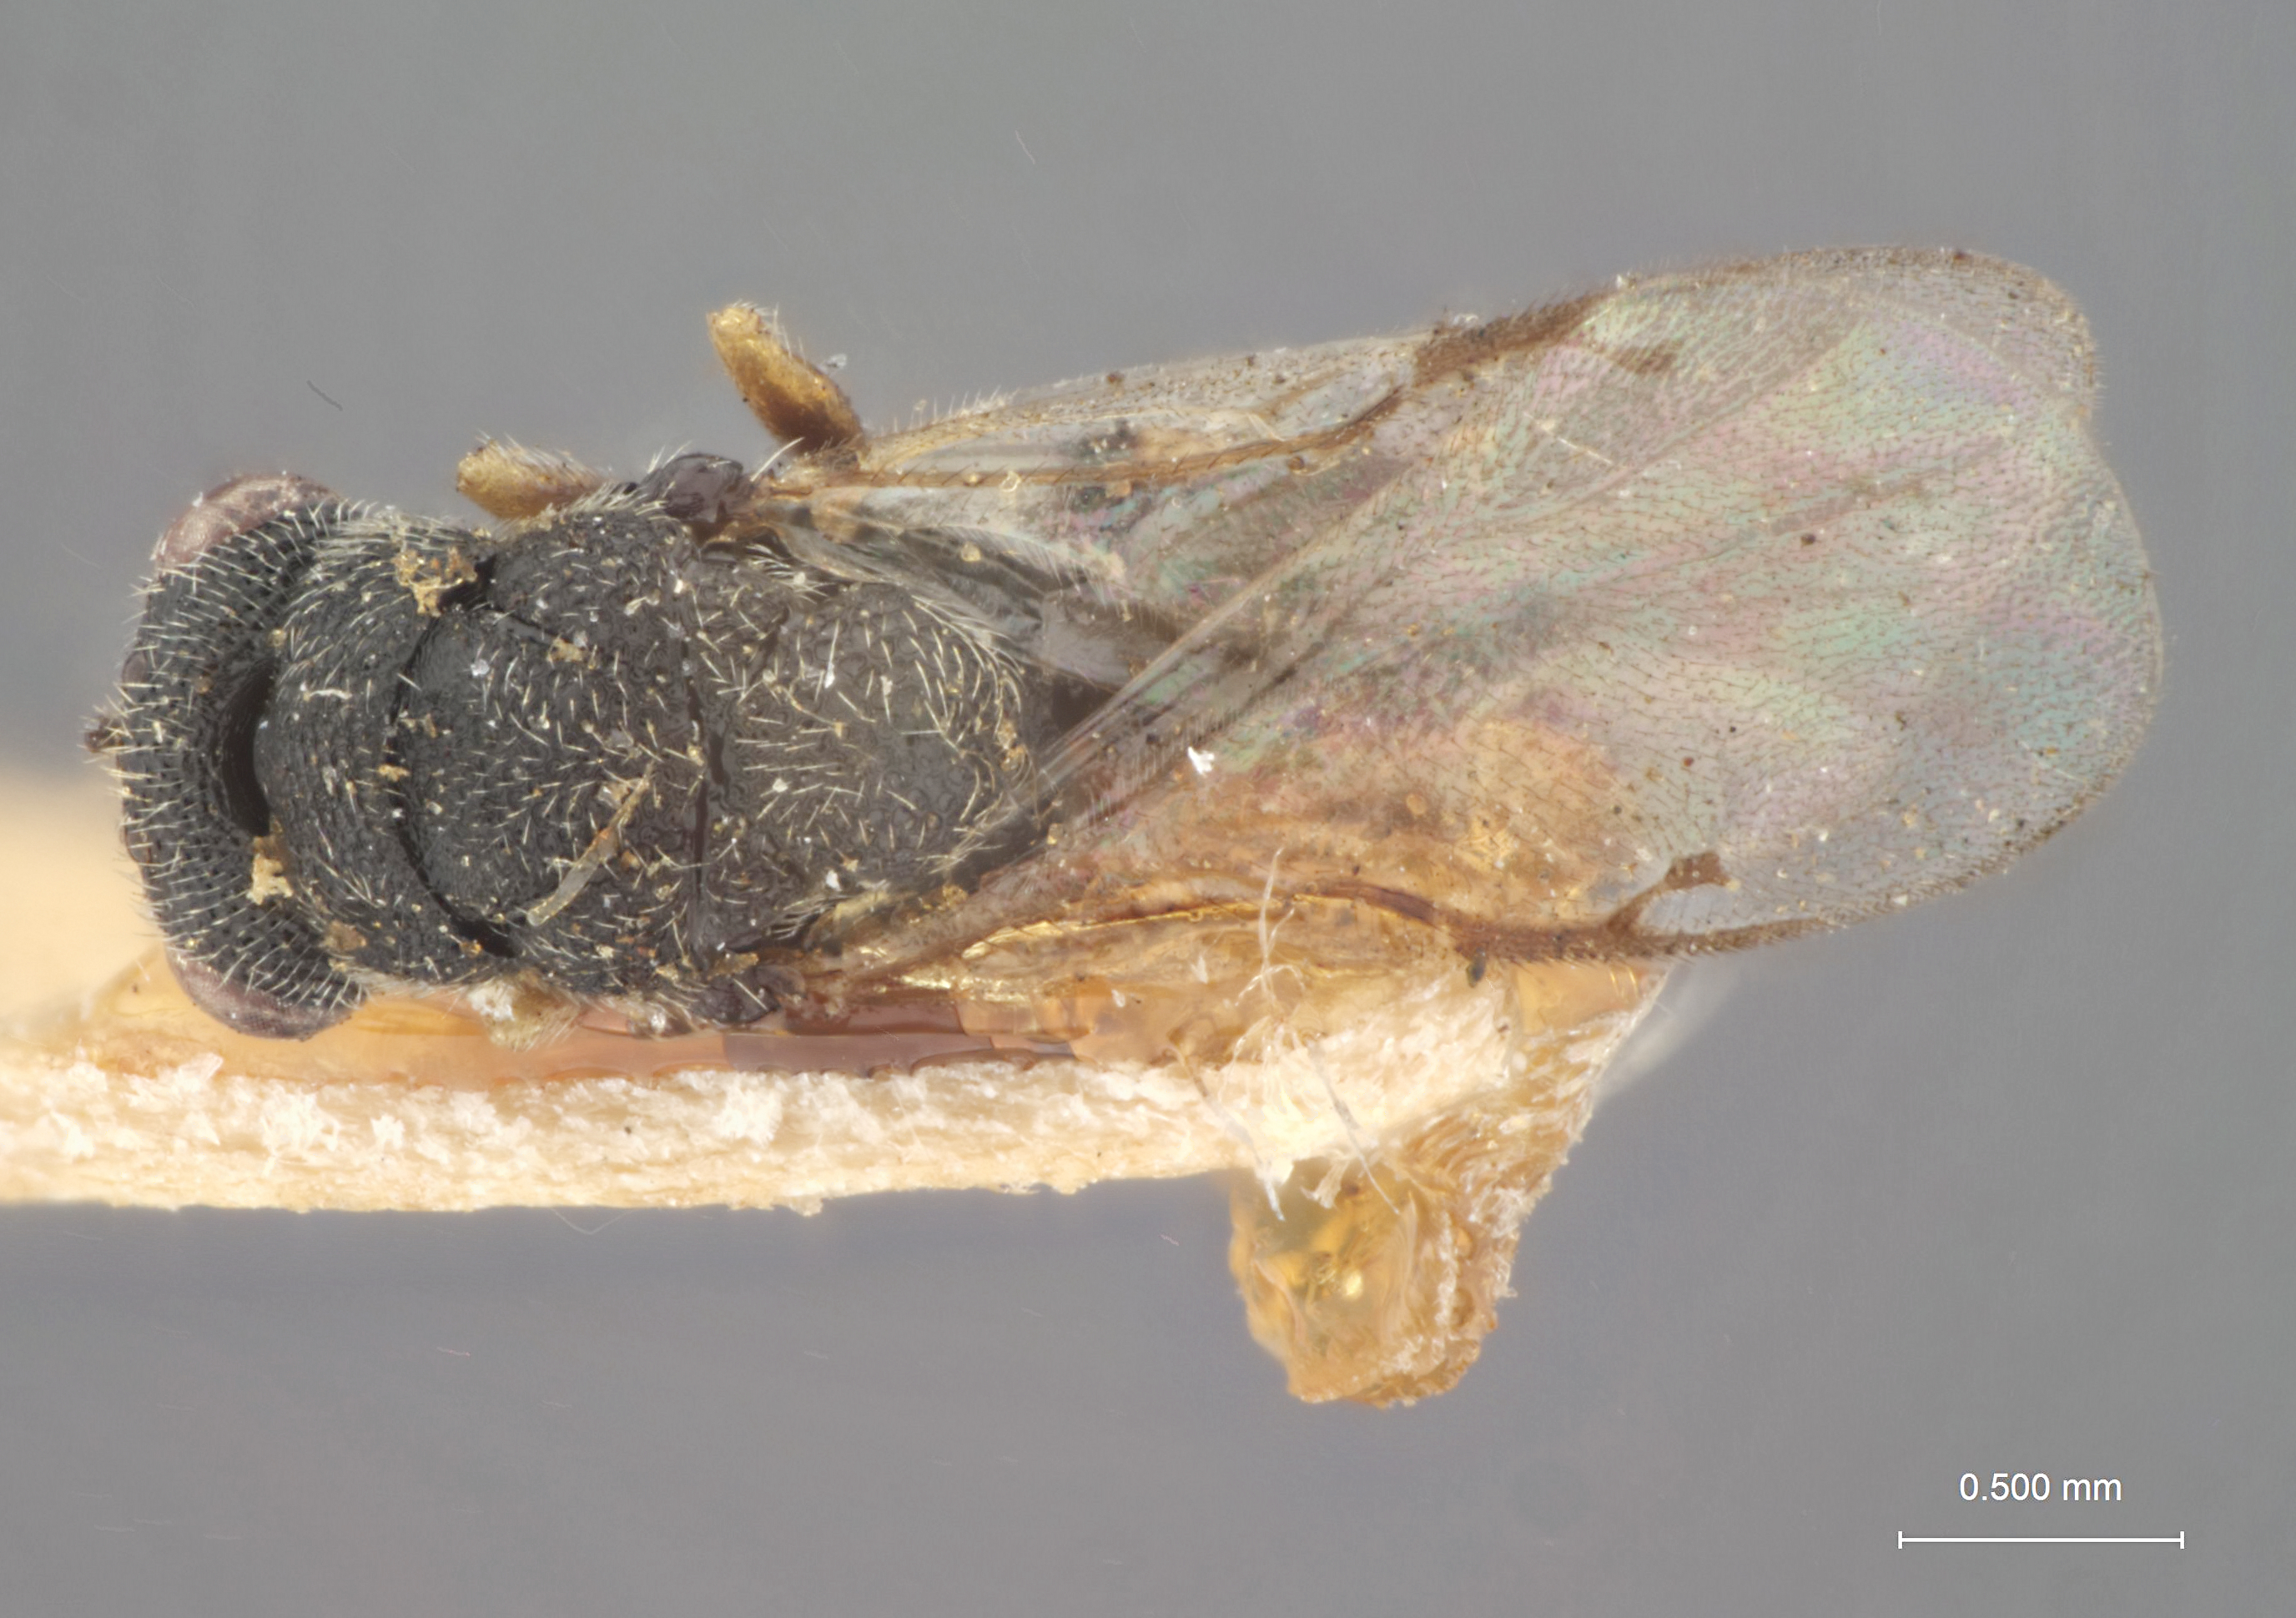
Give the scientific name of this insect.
Eurytoma calcarea
